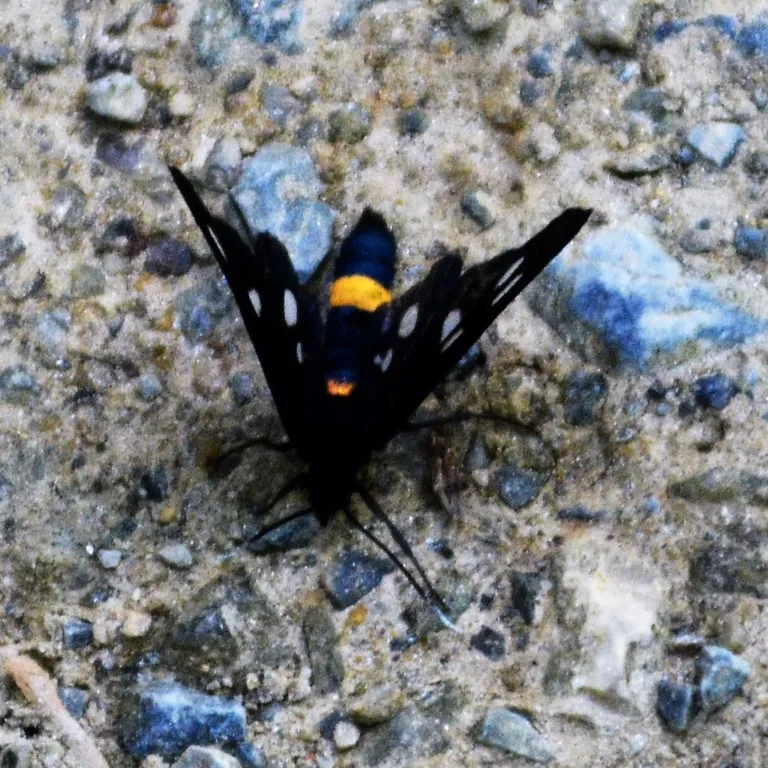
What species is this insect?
Amata phegea
